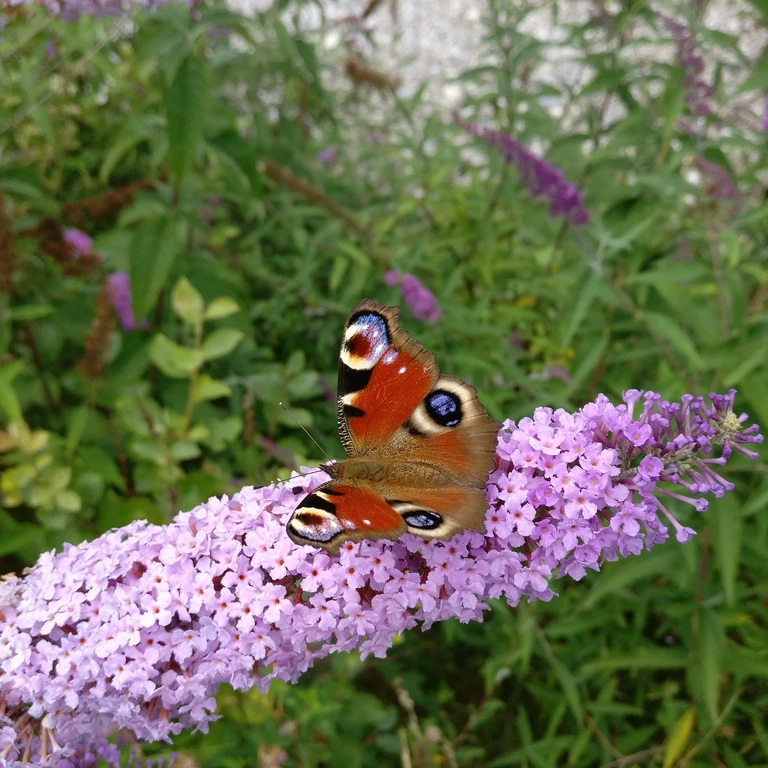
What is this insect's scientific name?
Aglais io
